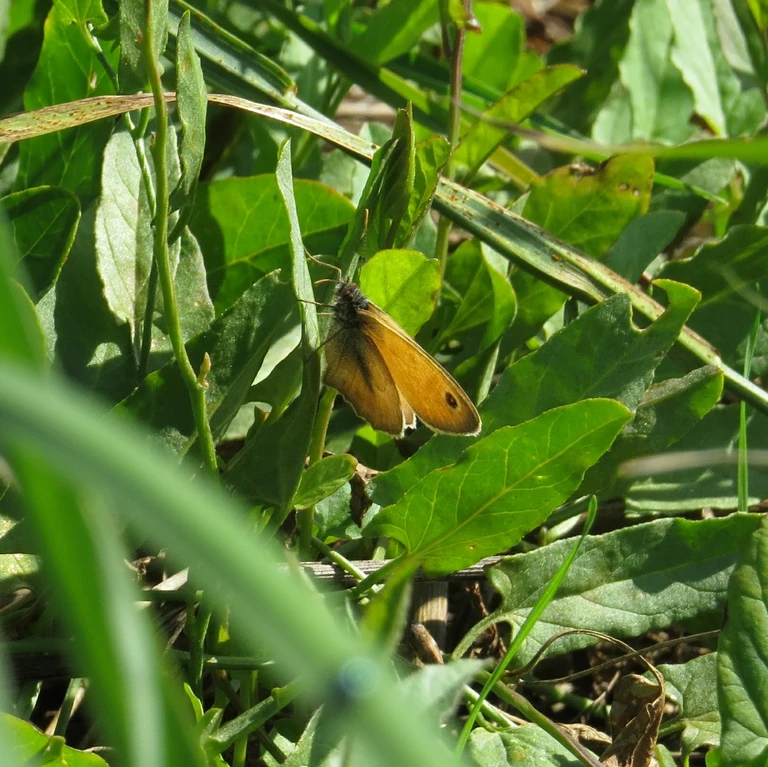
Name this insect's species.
Coenonympha pamphilus
